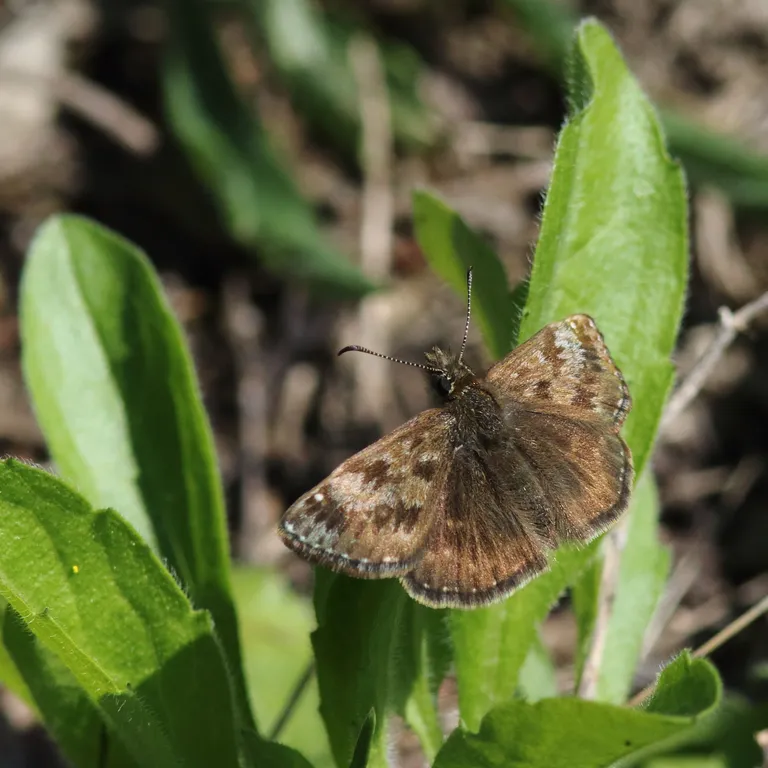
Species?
Erynnis tages
